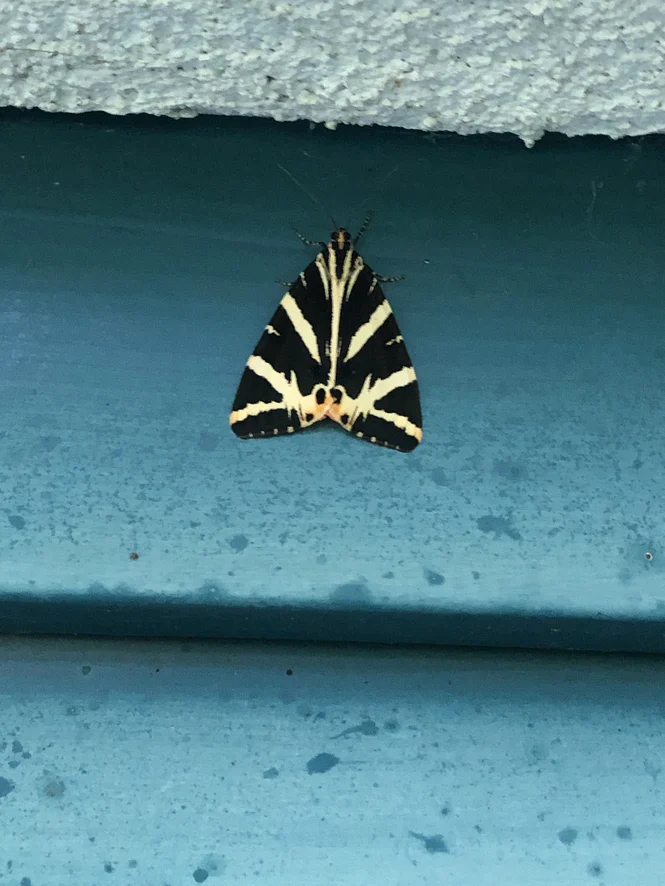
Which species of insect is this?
Euplagia quadripunctaria
